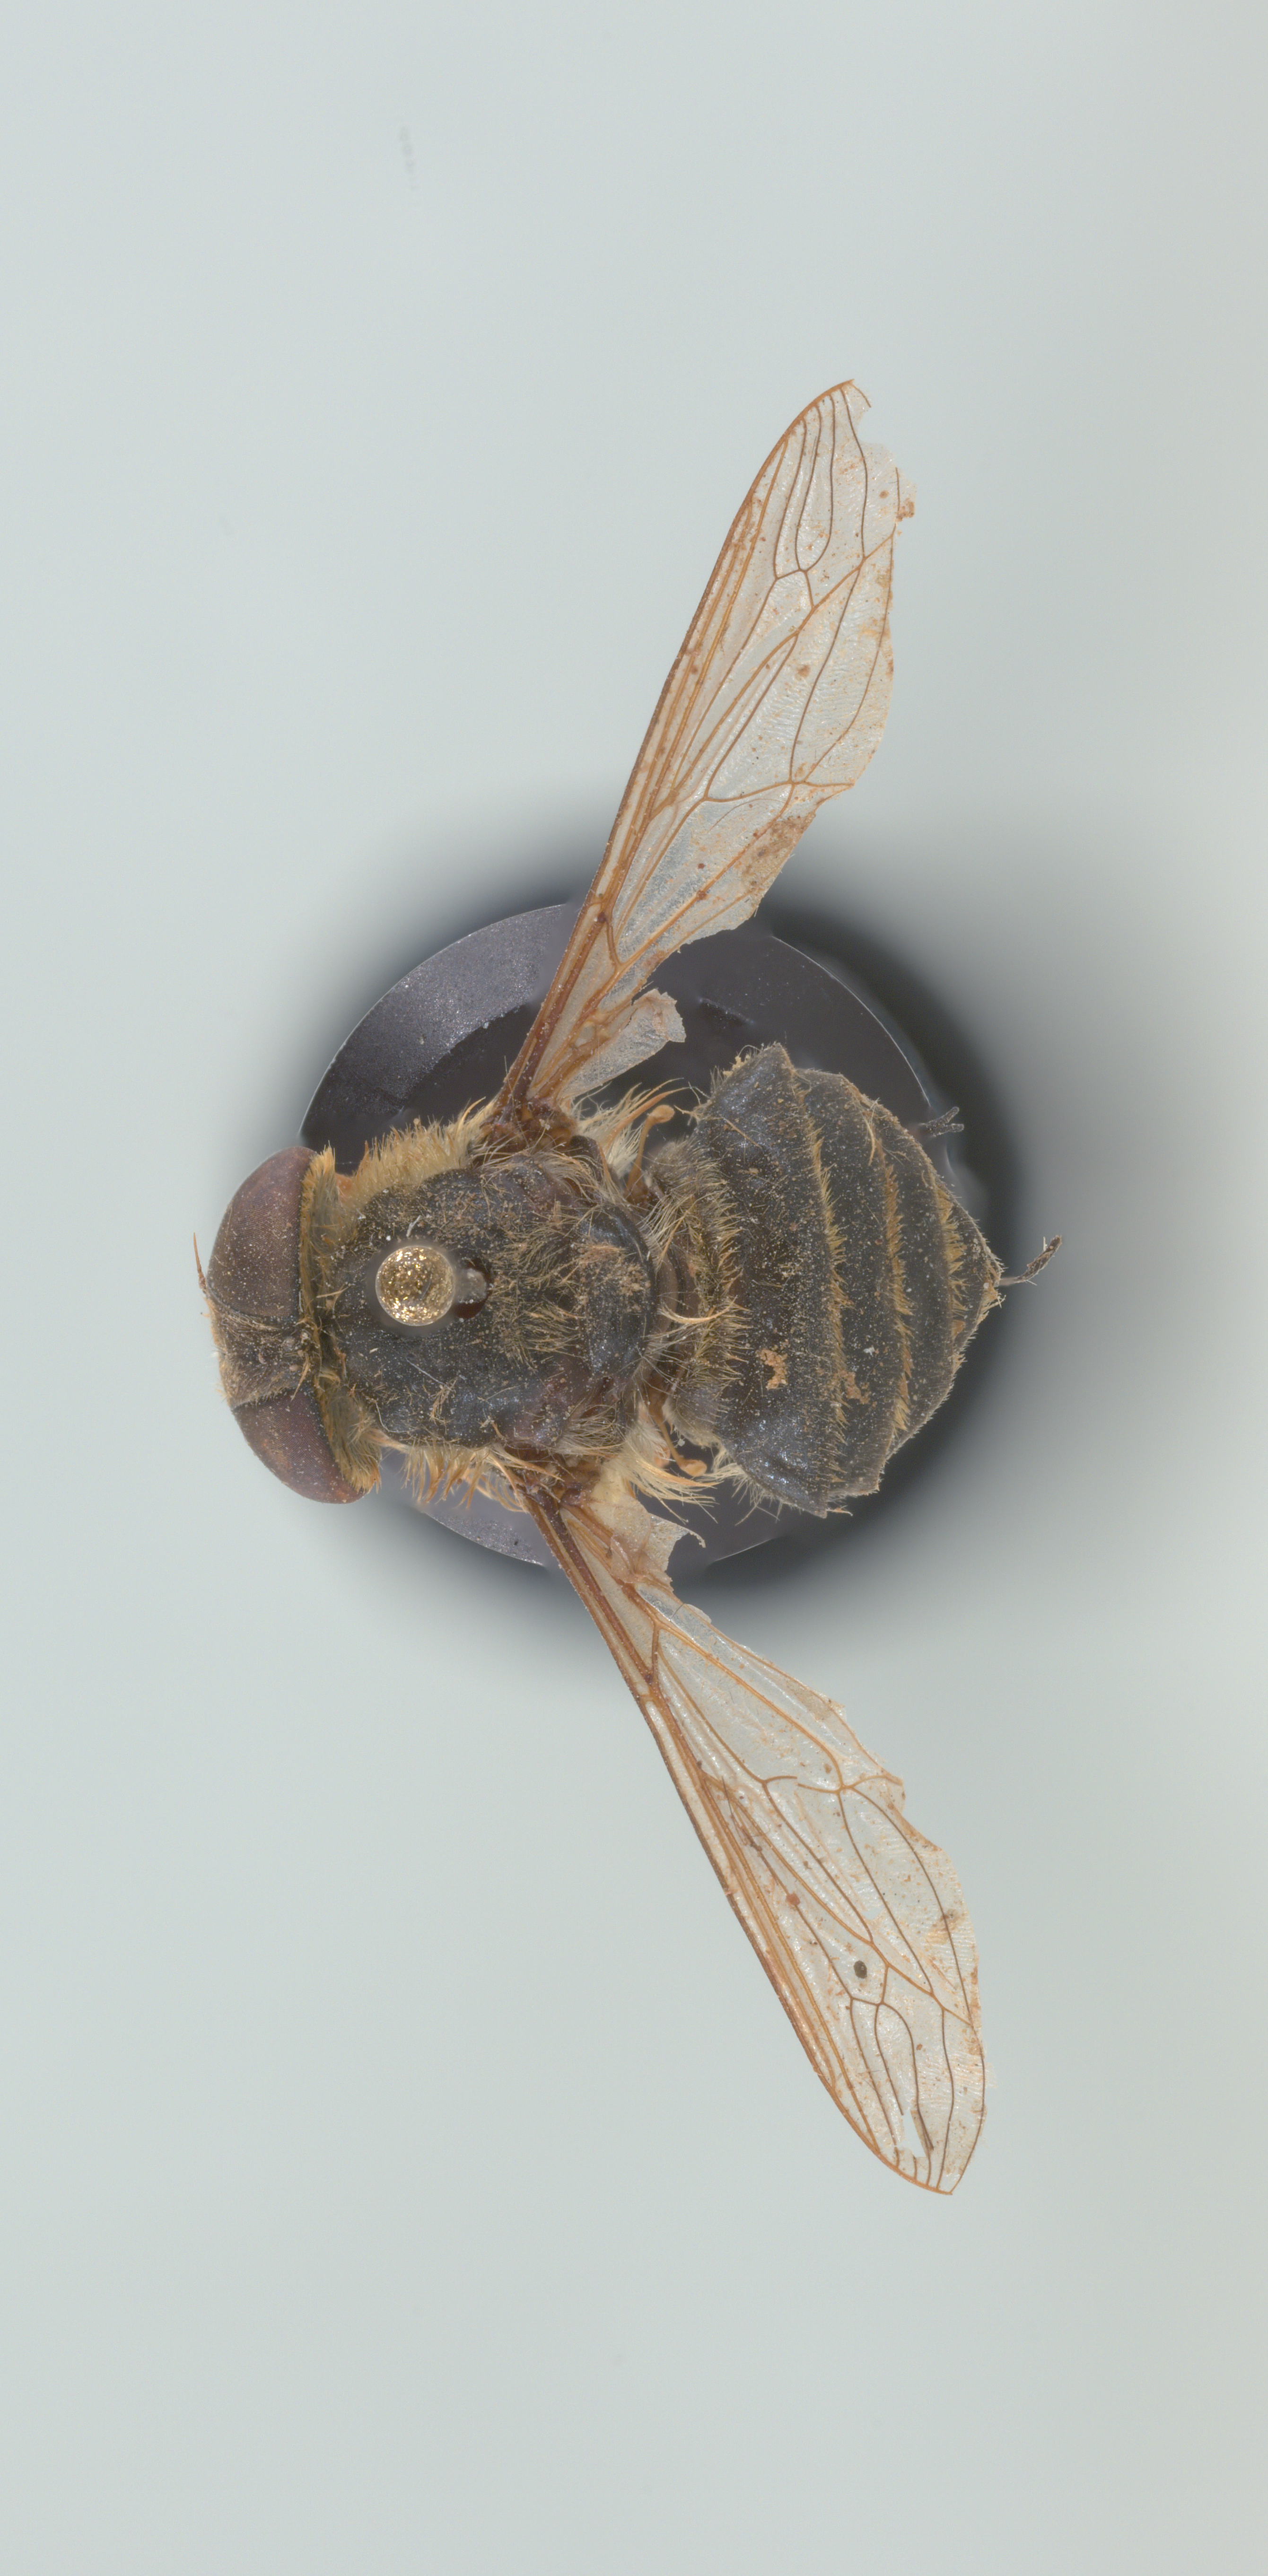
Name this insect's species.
Neorhynchocephalus tauscheri
